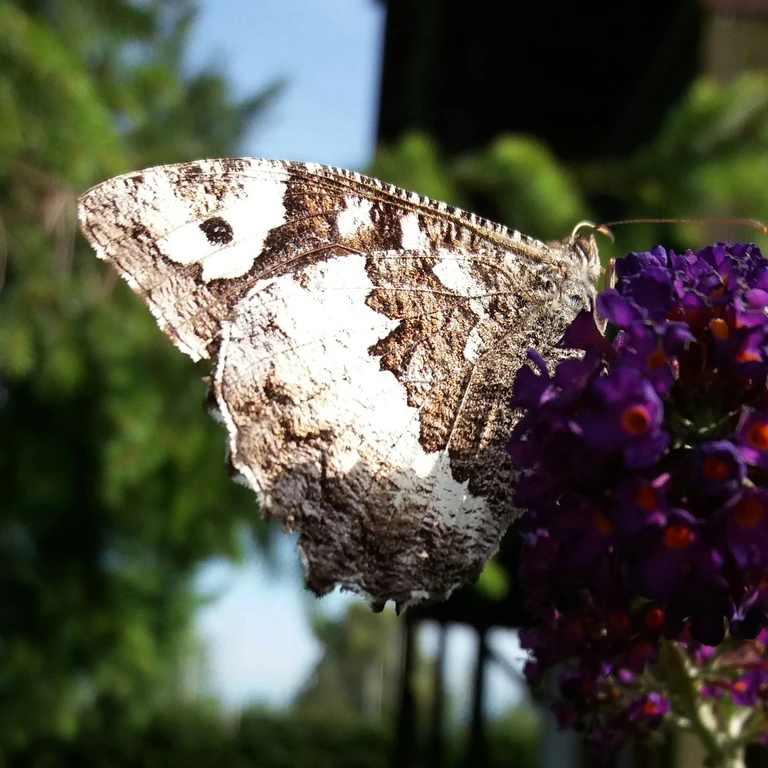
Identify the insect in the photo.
Brintesia circe
